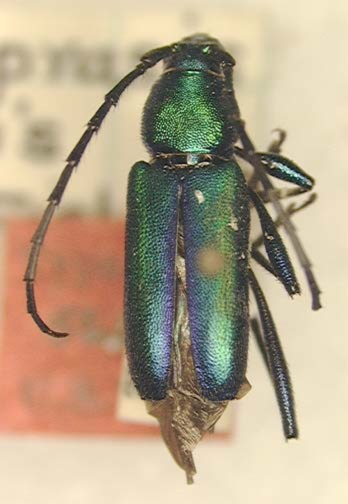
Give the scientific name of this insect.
Chrysoprasis viridis
